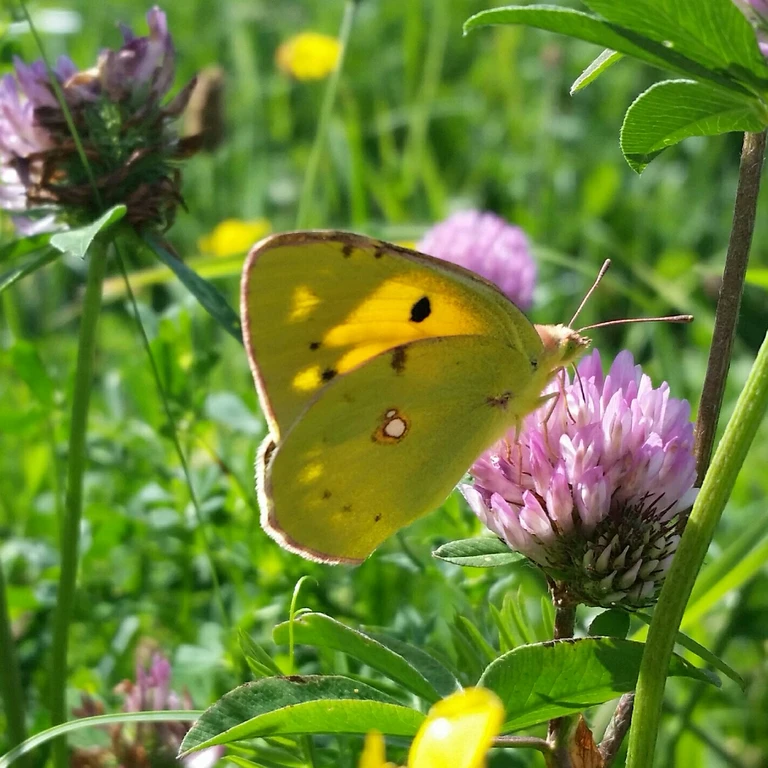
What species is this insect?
Colias croceus
